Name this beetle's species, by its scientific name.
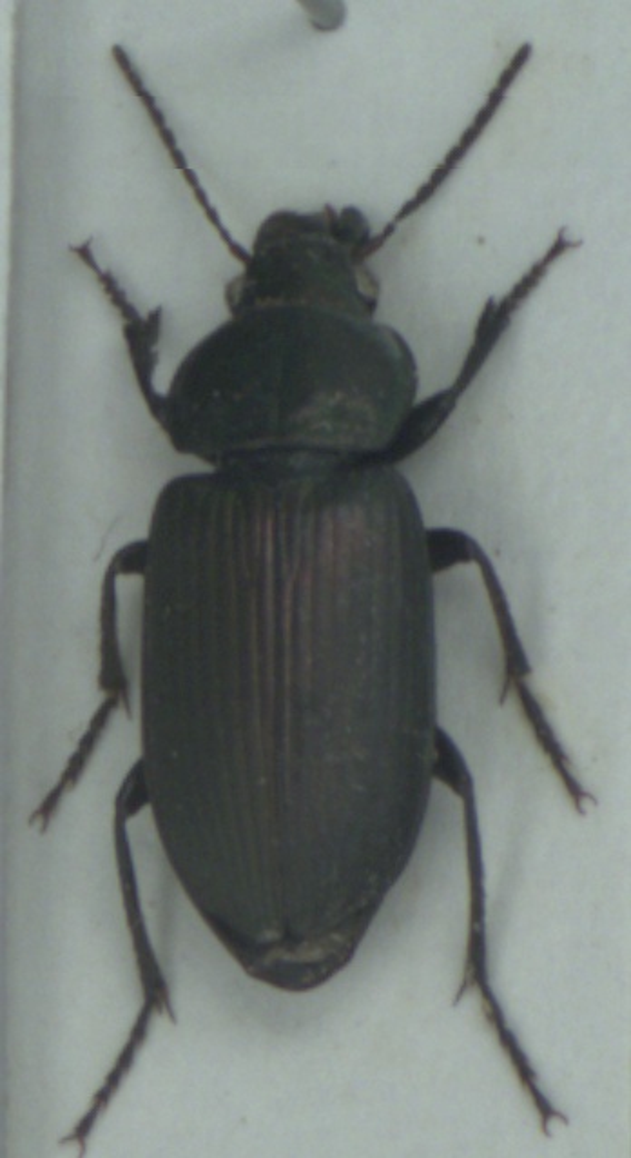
Anisodactylus poeciloides
